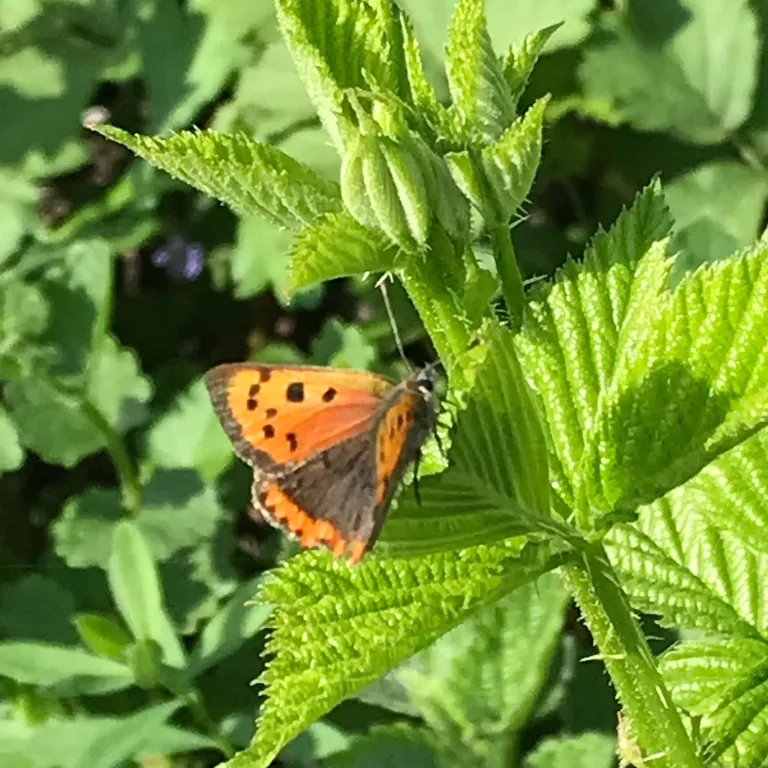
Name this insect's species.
Lycaena phlaeas
